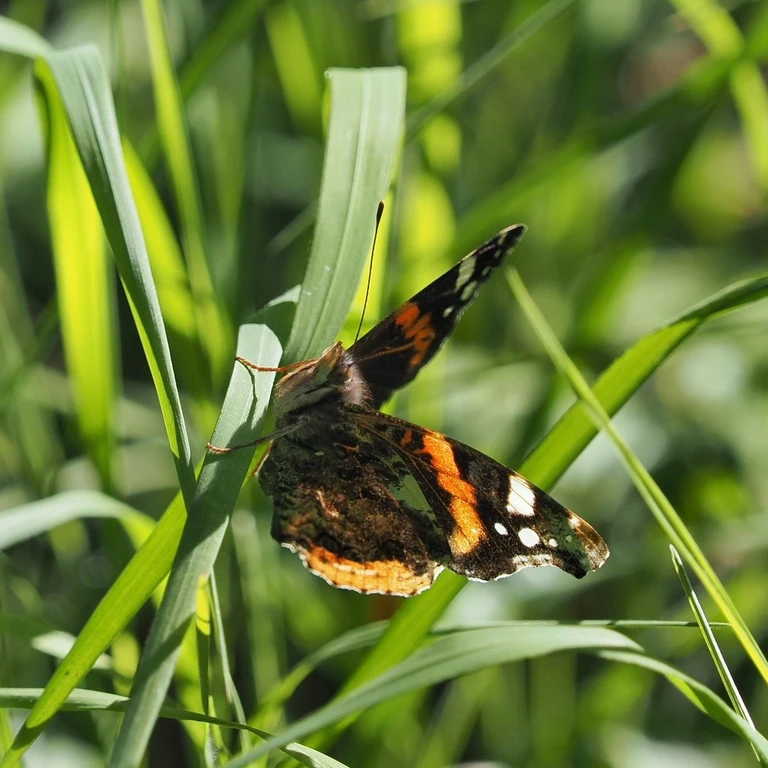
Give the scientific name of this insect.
Vanessa atalanta
